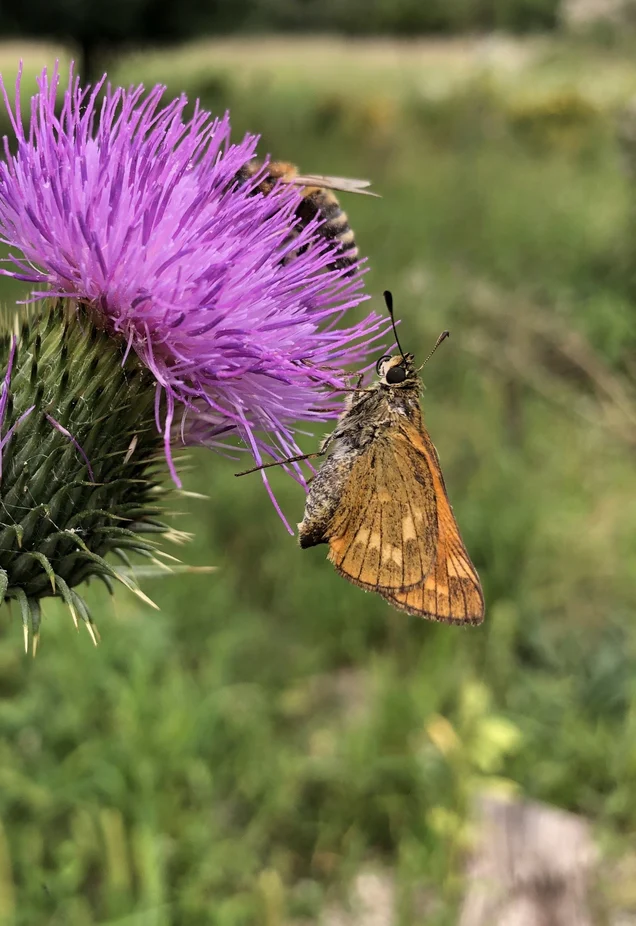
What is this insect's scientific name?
Ochlodes sylvanus (also Ochlodes venata)
